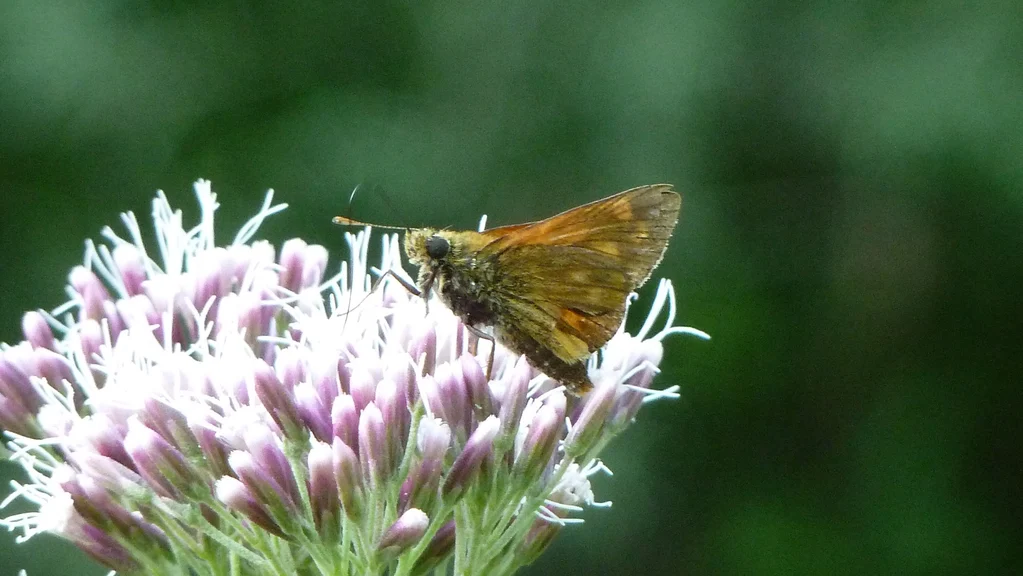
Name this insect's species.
Ochlodes sylvanus (also Ochlodes venata)
